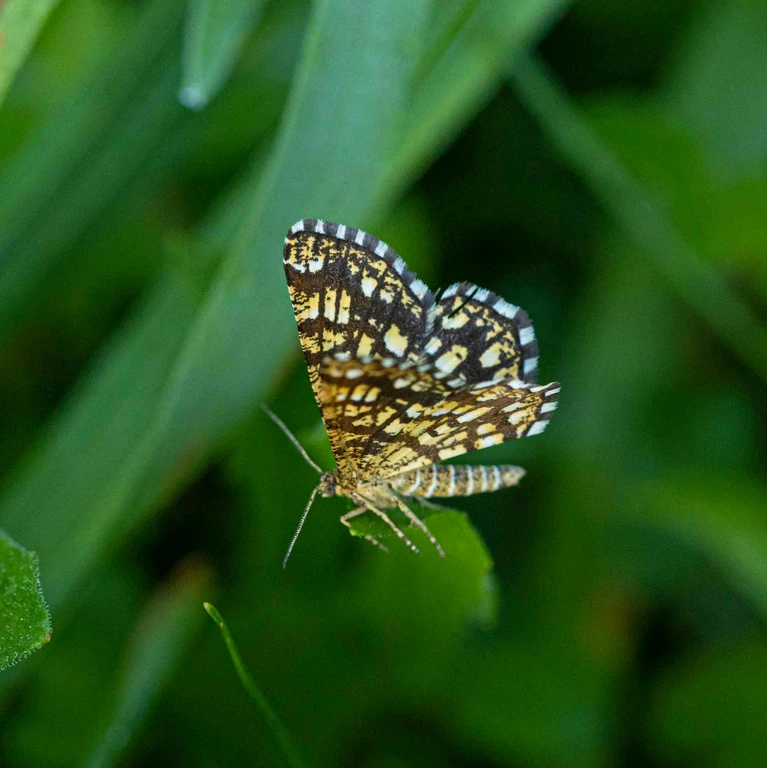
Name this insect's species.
Chiasmia clathrata
